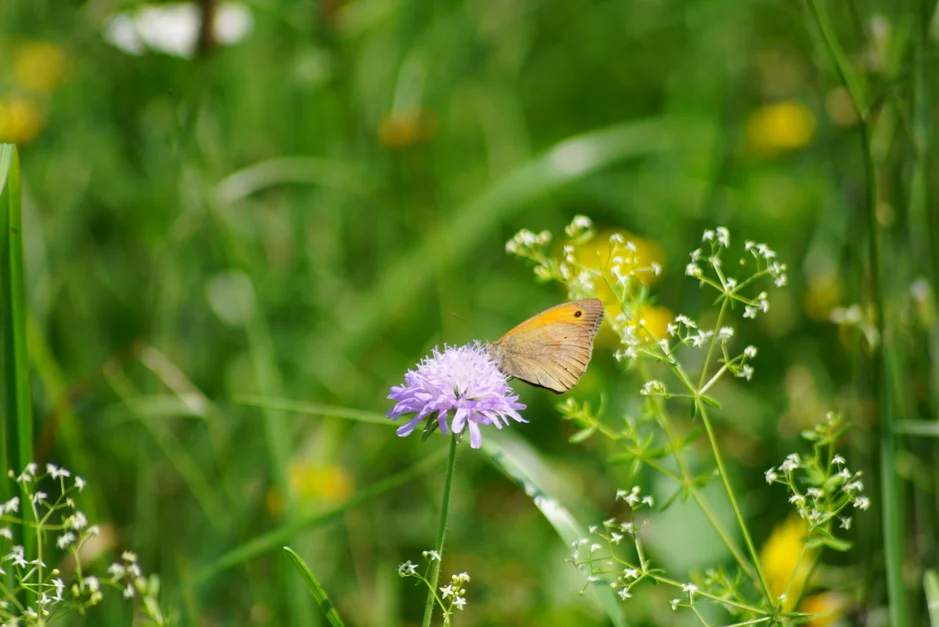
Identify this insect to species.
Maniola jurtina
